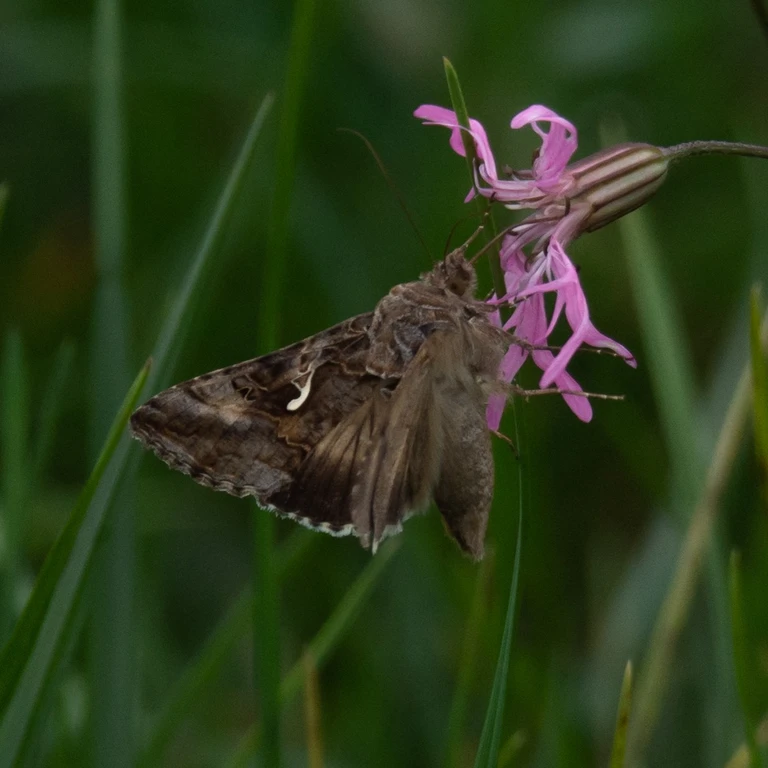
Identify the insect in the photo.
Autographa gamma
